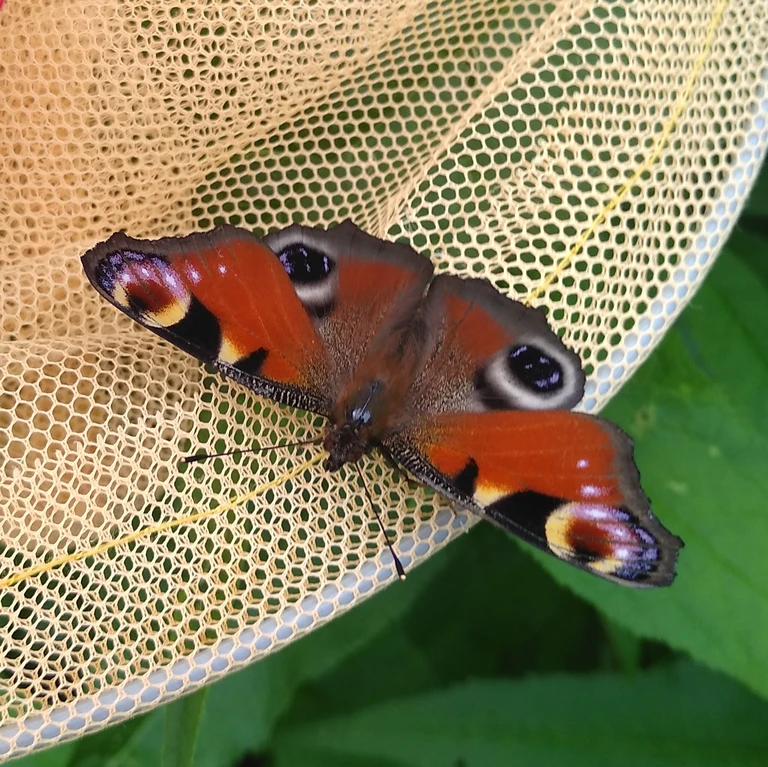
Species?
Aglais io
